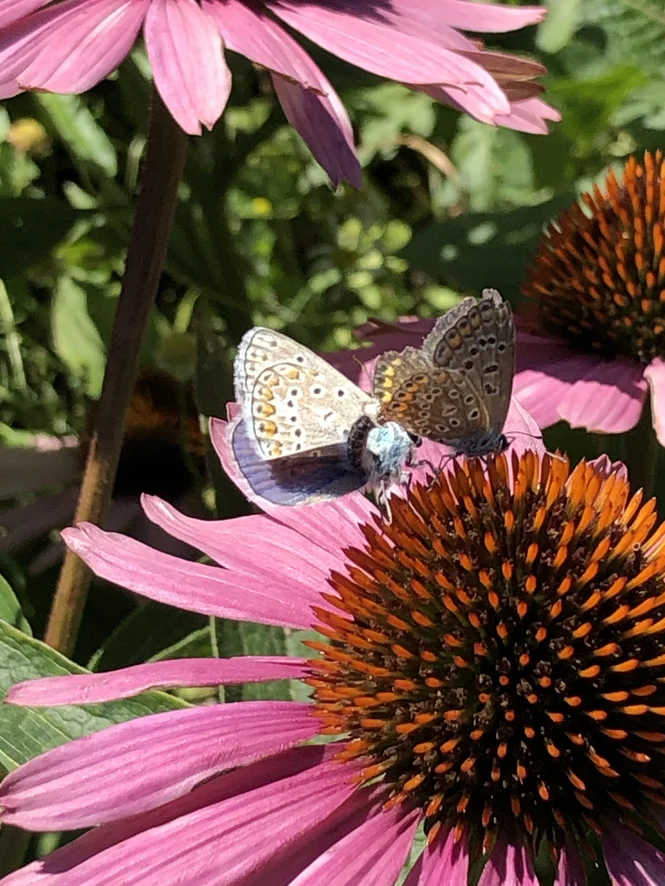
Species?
Polyommatus icarus
